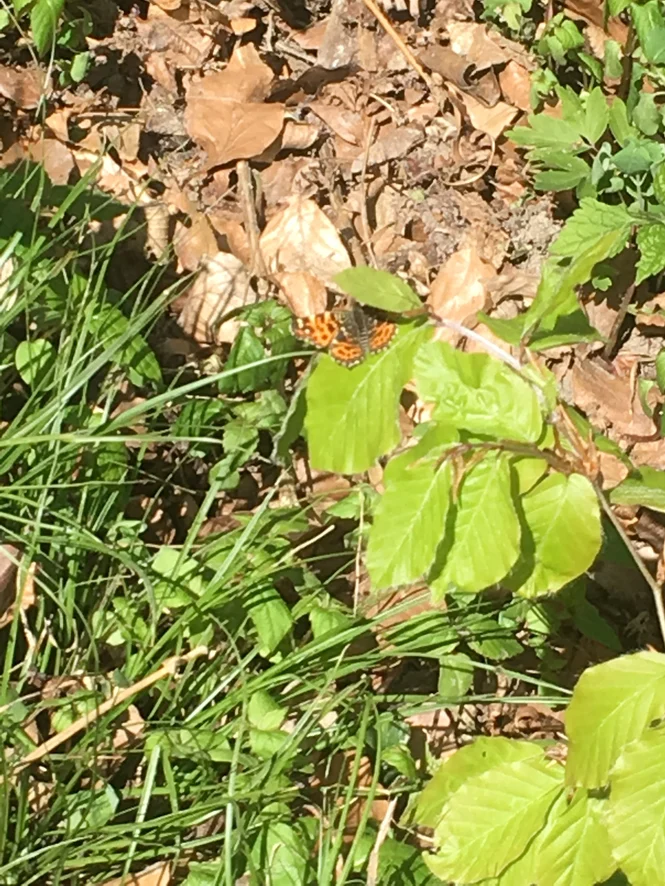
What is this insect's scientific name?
Araschnia levana
